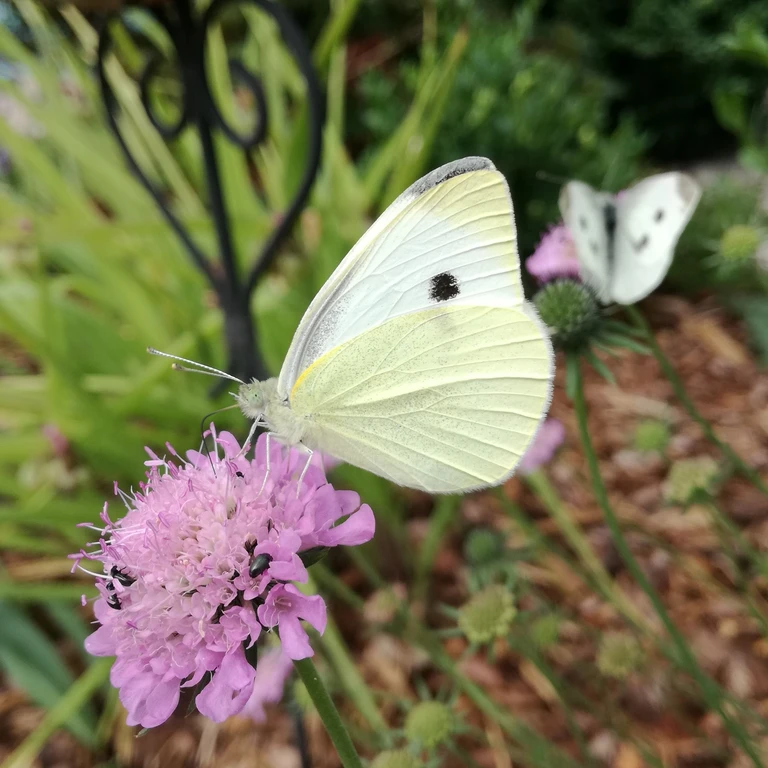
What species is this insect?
Pieris rapae
